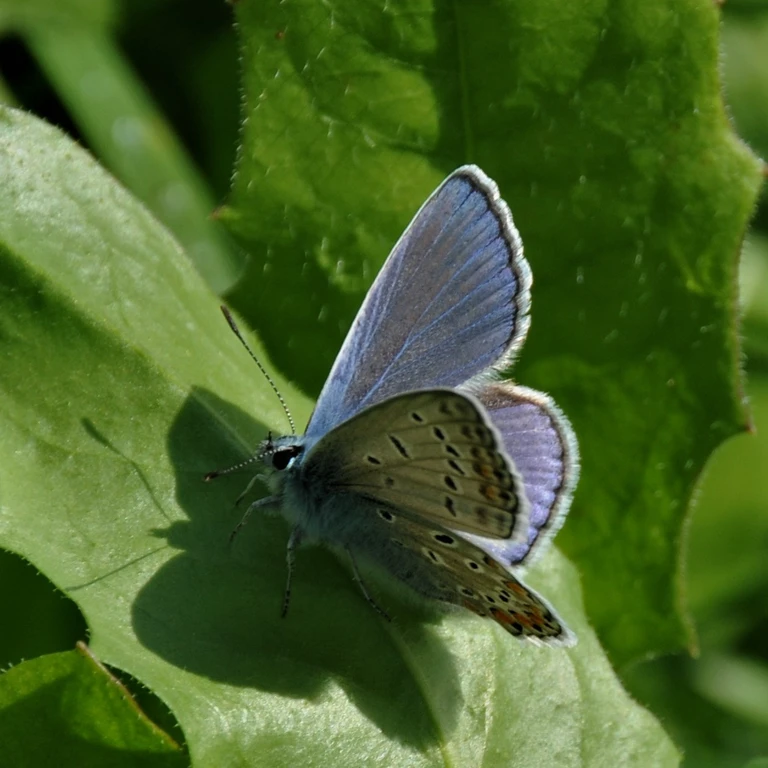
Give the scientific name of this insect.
Polyommatus icarus
